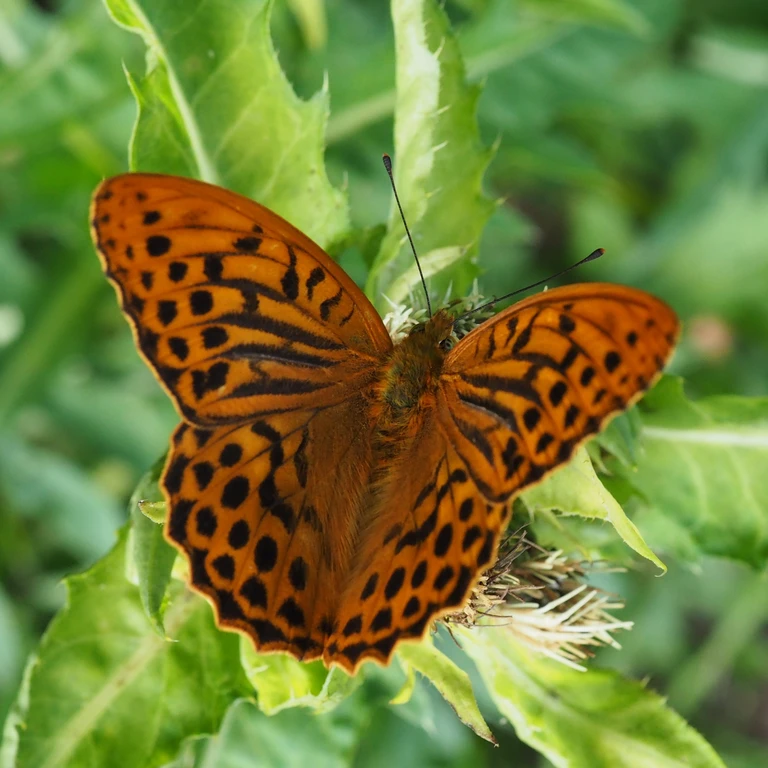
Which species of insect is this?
Argynnis paphia
